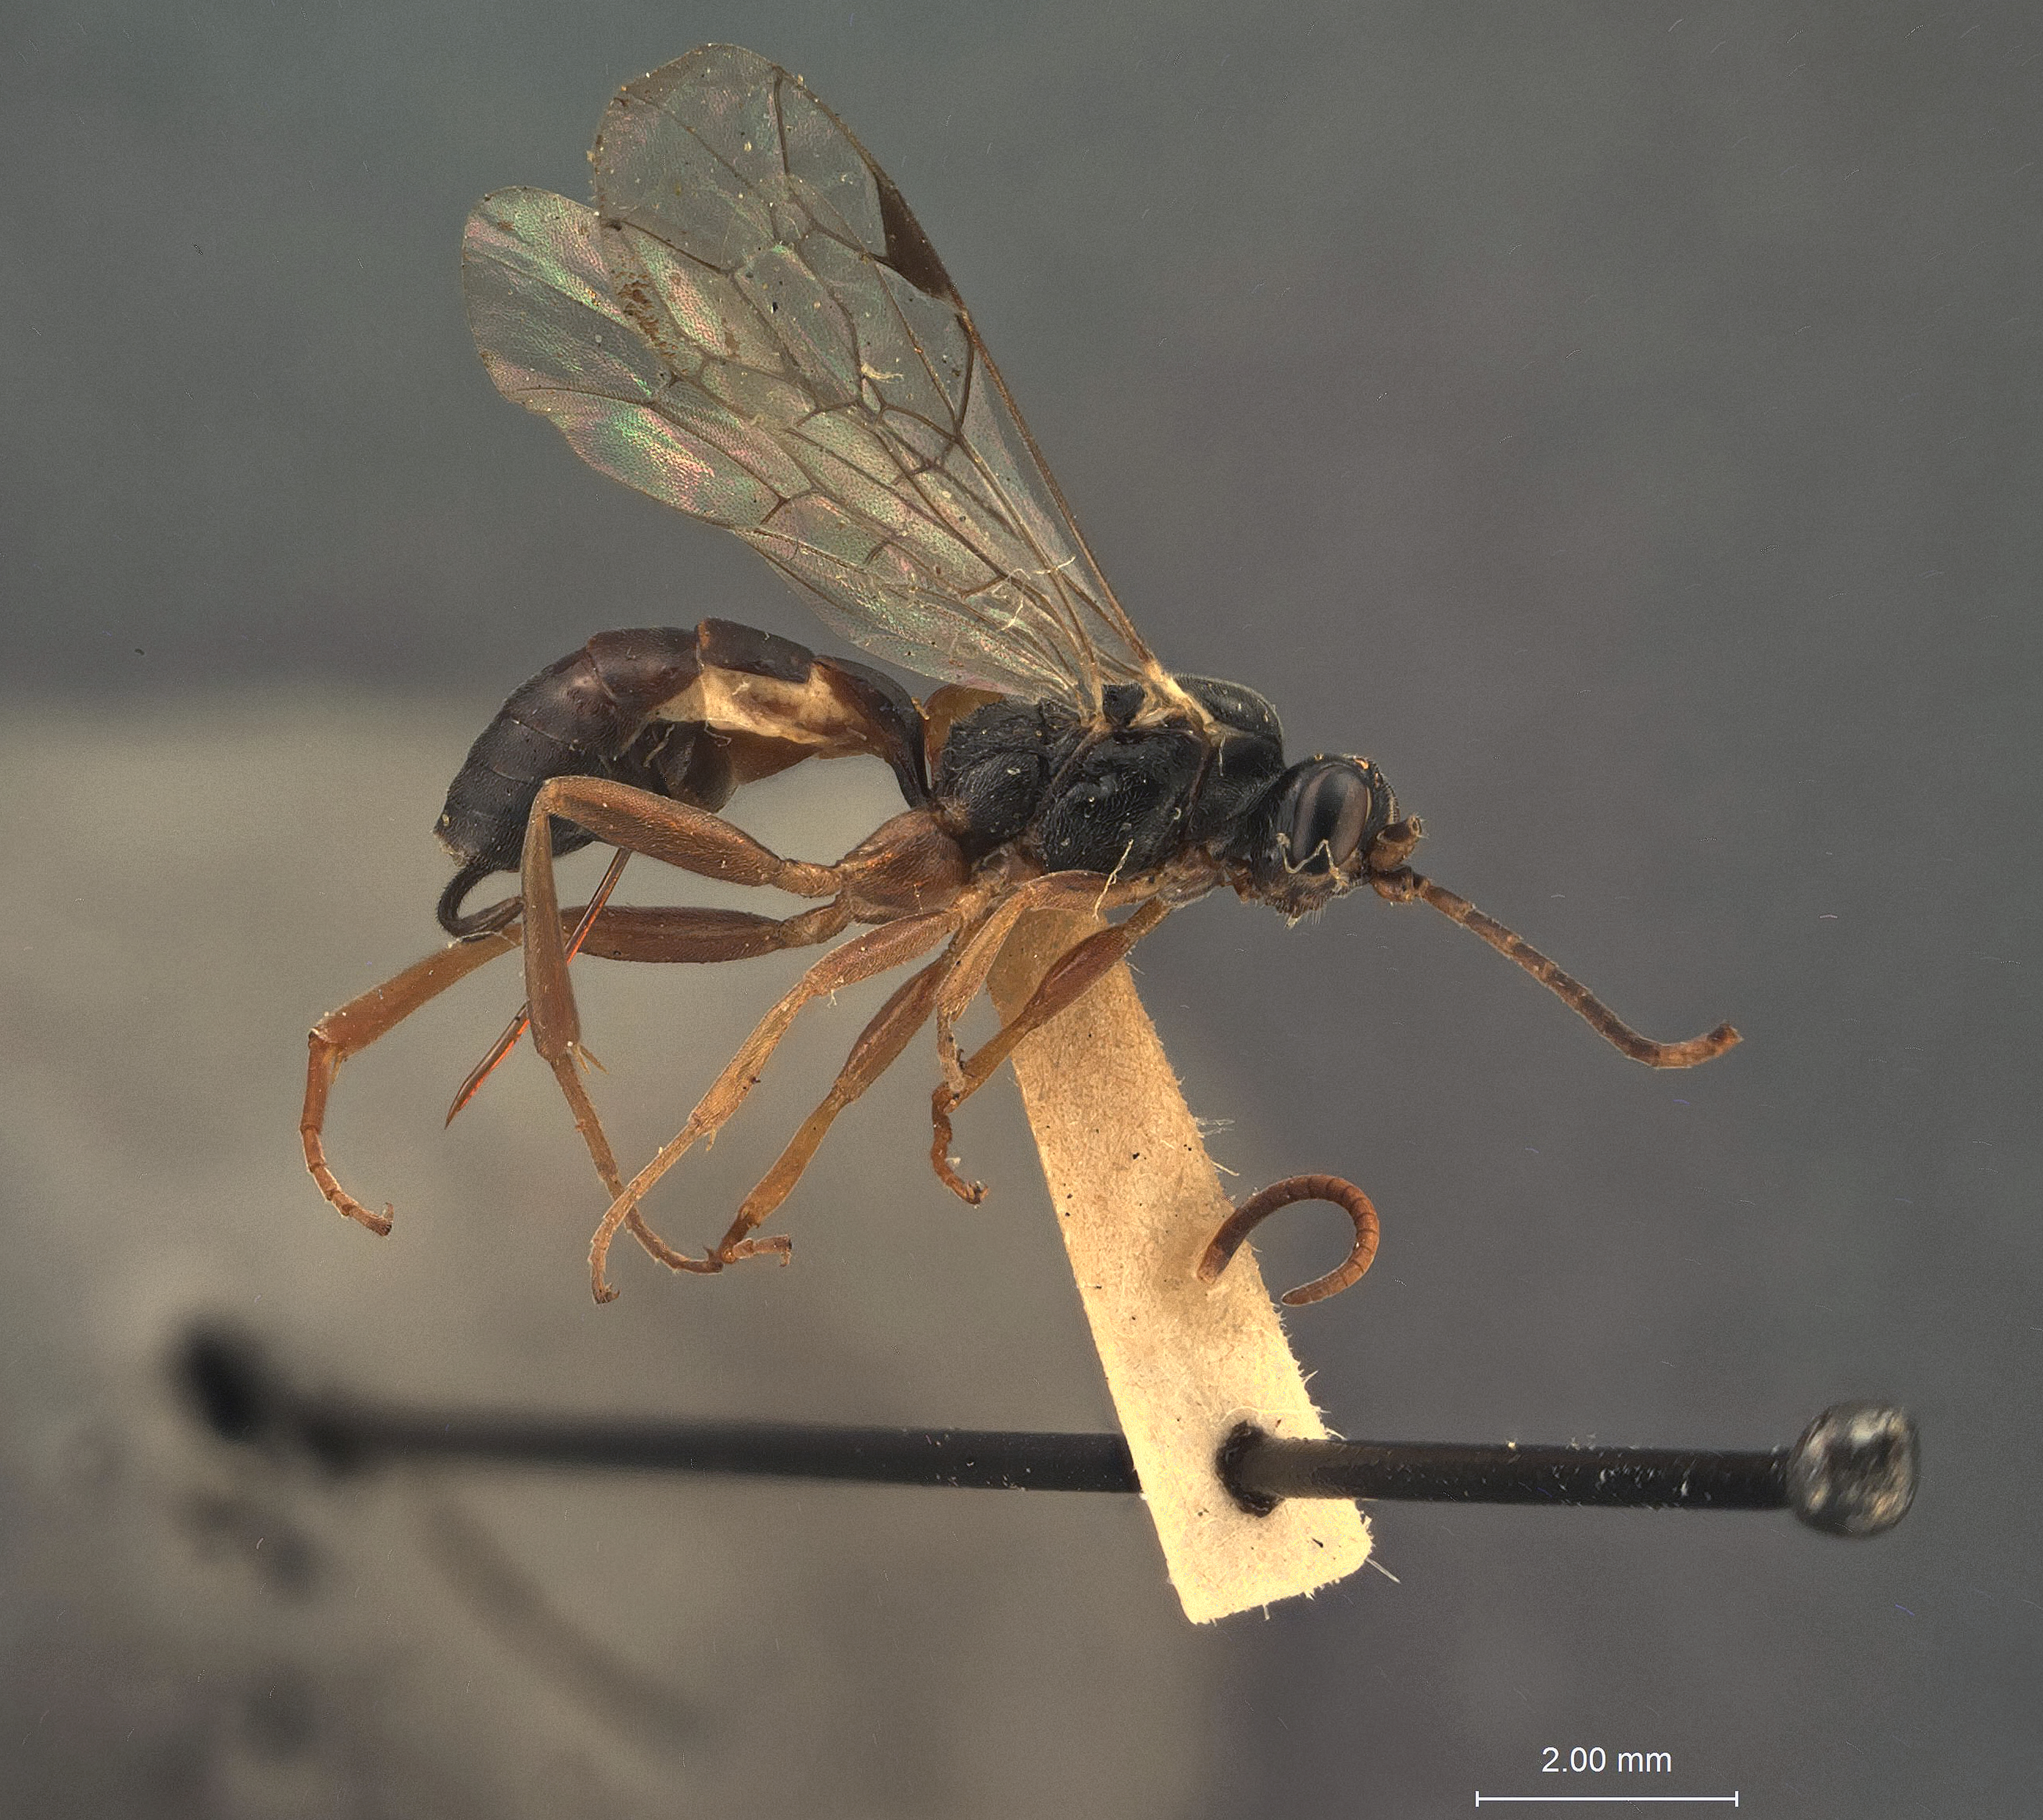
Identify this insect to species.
Aptesis tsugae
